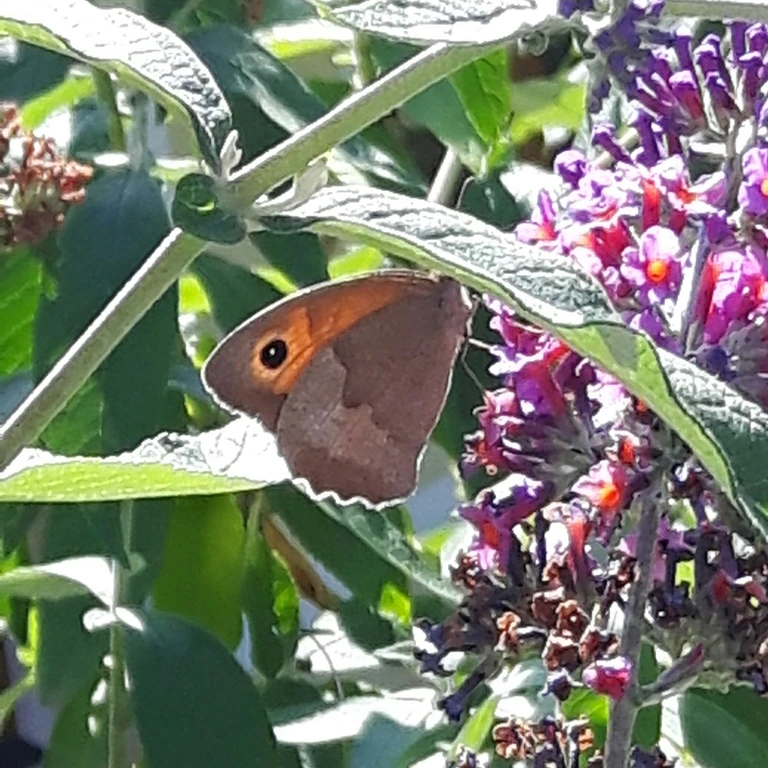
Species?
Maniola jurtina
